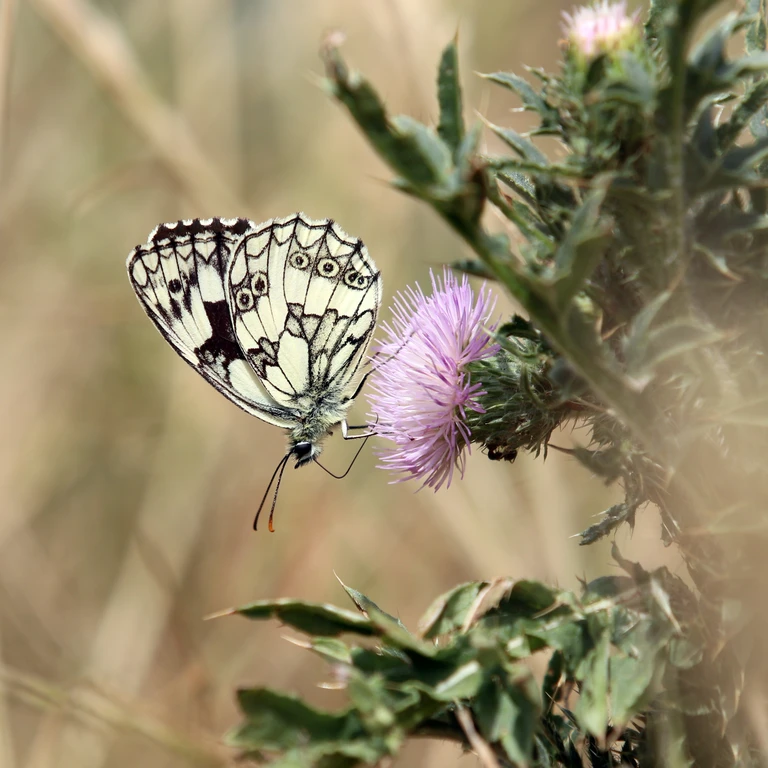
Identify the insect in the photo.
Melanargia galathea
